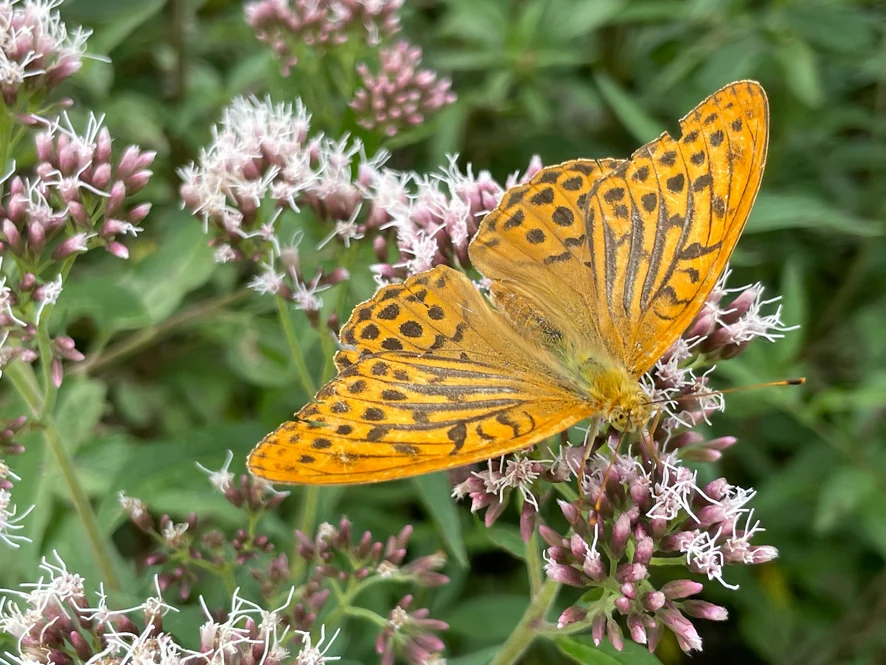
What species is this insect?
Argynnis paphia
